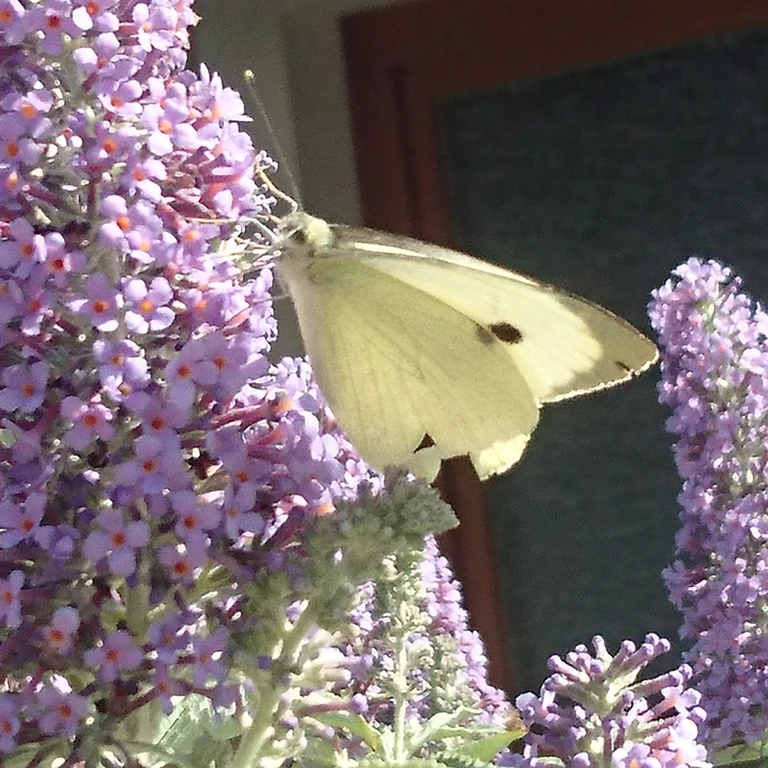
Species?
Pieris brassicae
